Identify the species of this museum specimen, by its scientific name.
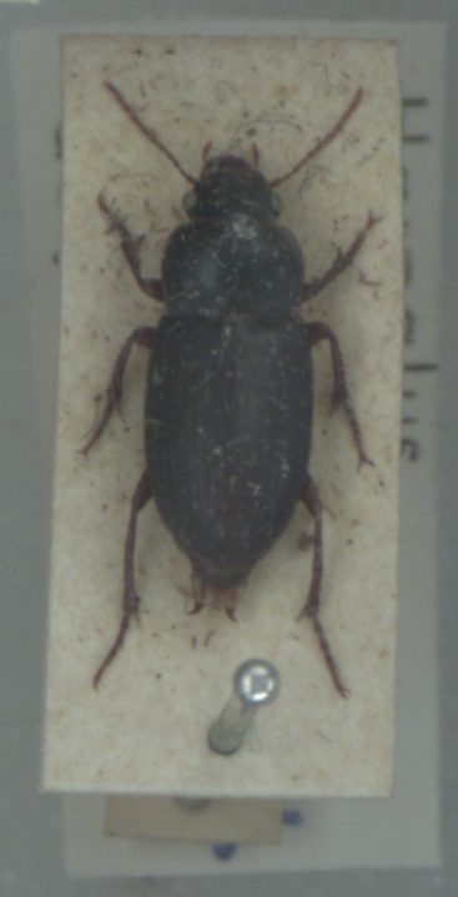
Harpalus smaragdinus
